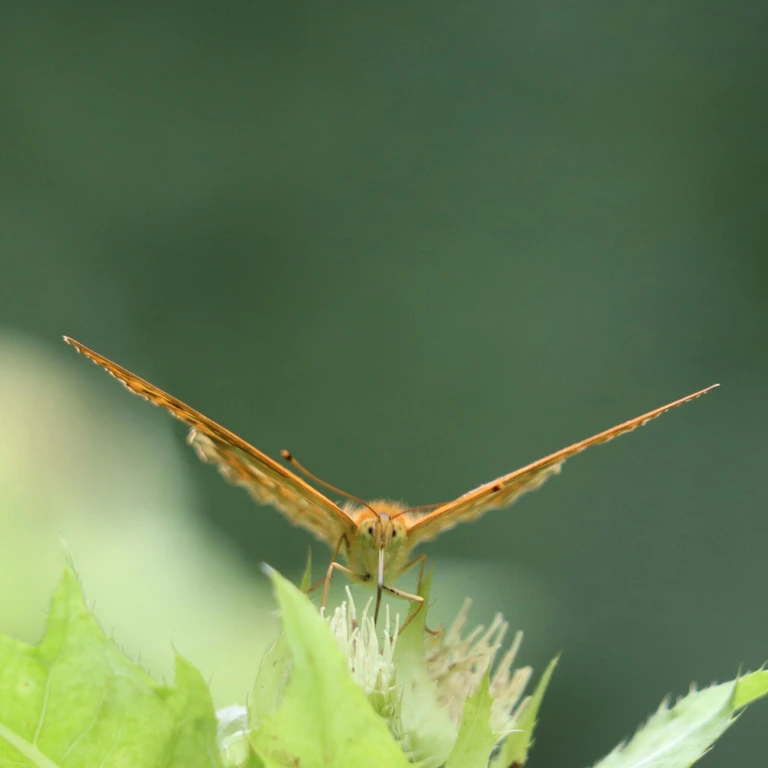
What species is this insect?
Argynnis paphia
